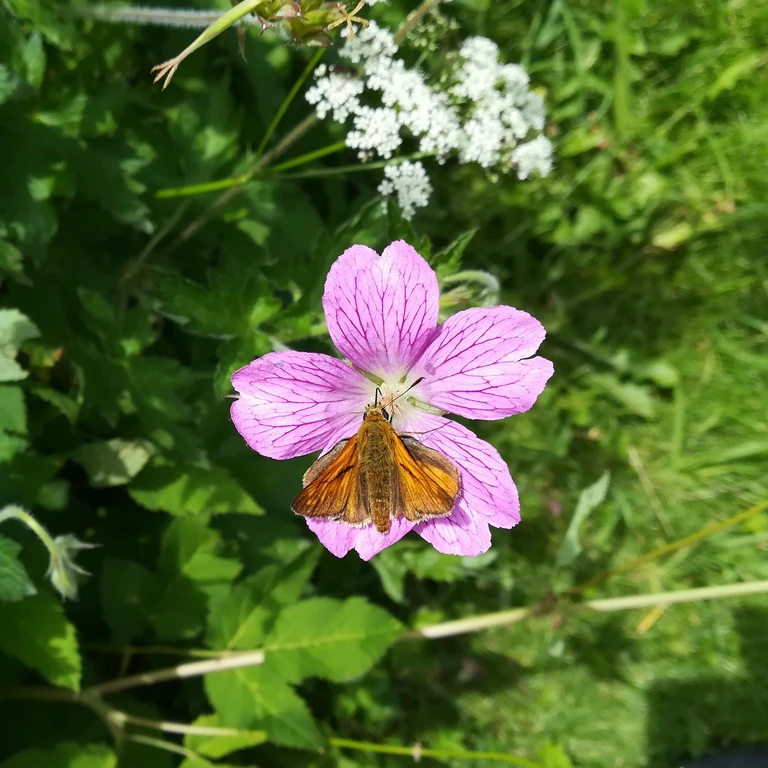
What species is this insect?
Ochlodes sylvanus (also Ochlodes venata)
